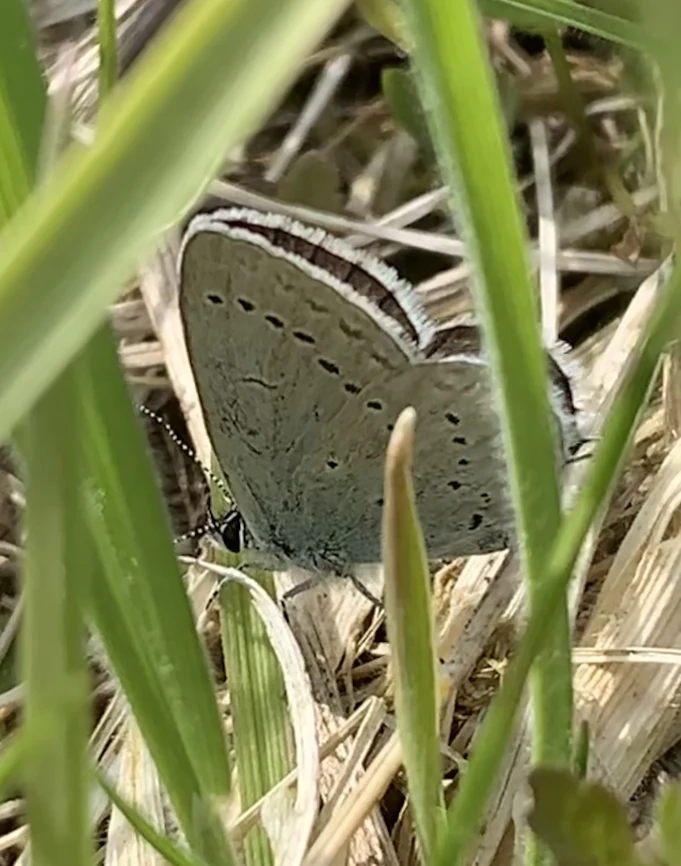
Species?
Cupido argiades (also Elkalyce argiades)
